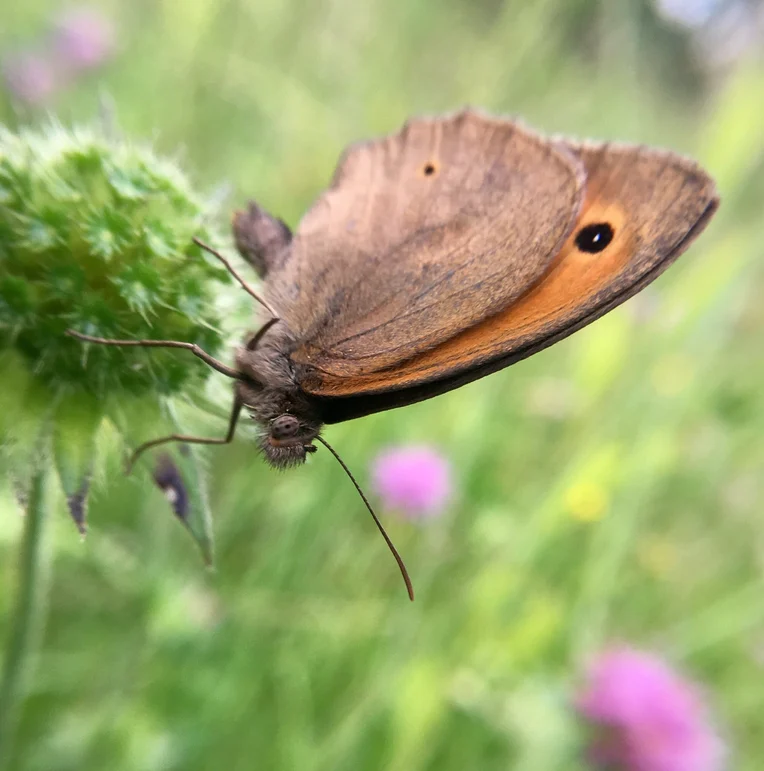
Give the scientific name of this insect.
Maniola jurtina
